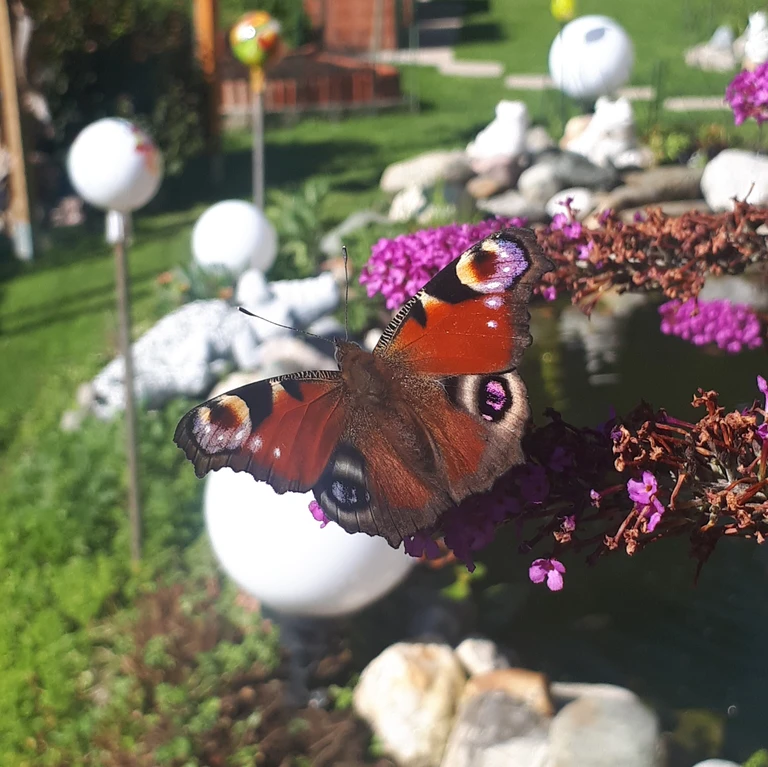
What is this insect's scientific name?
Aglais io
